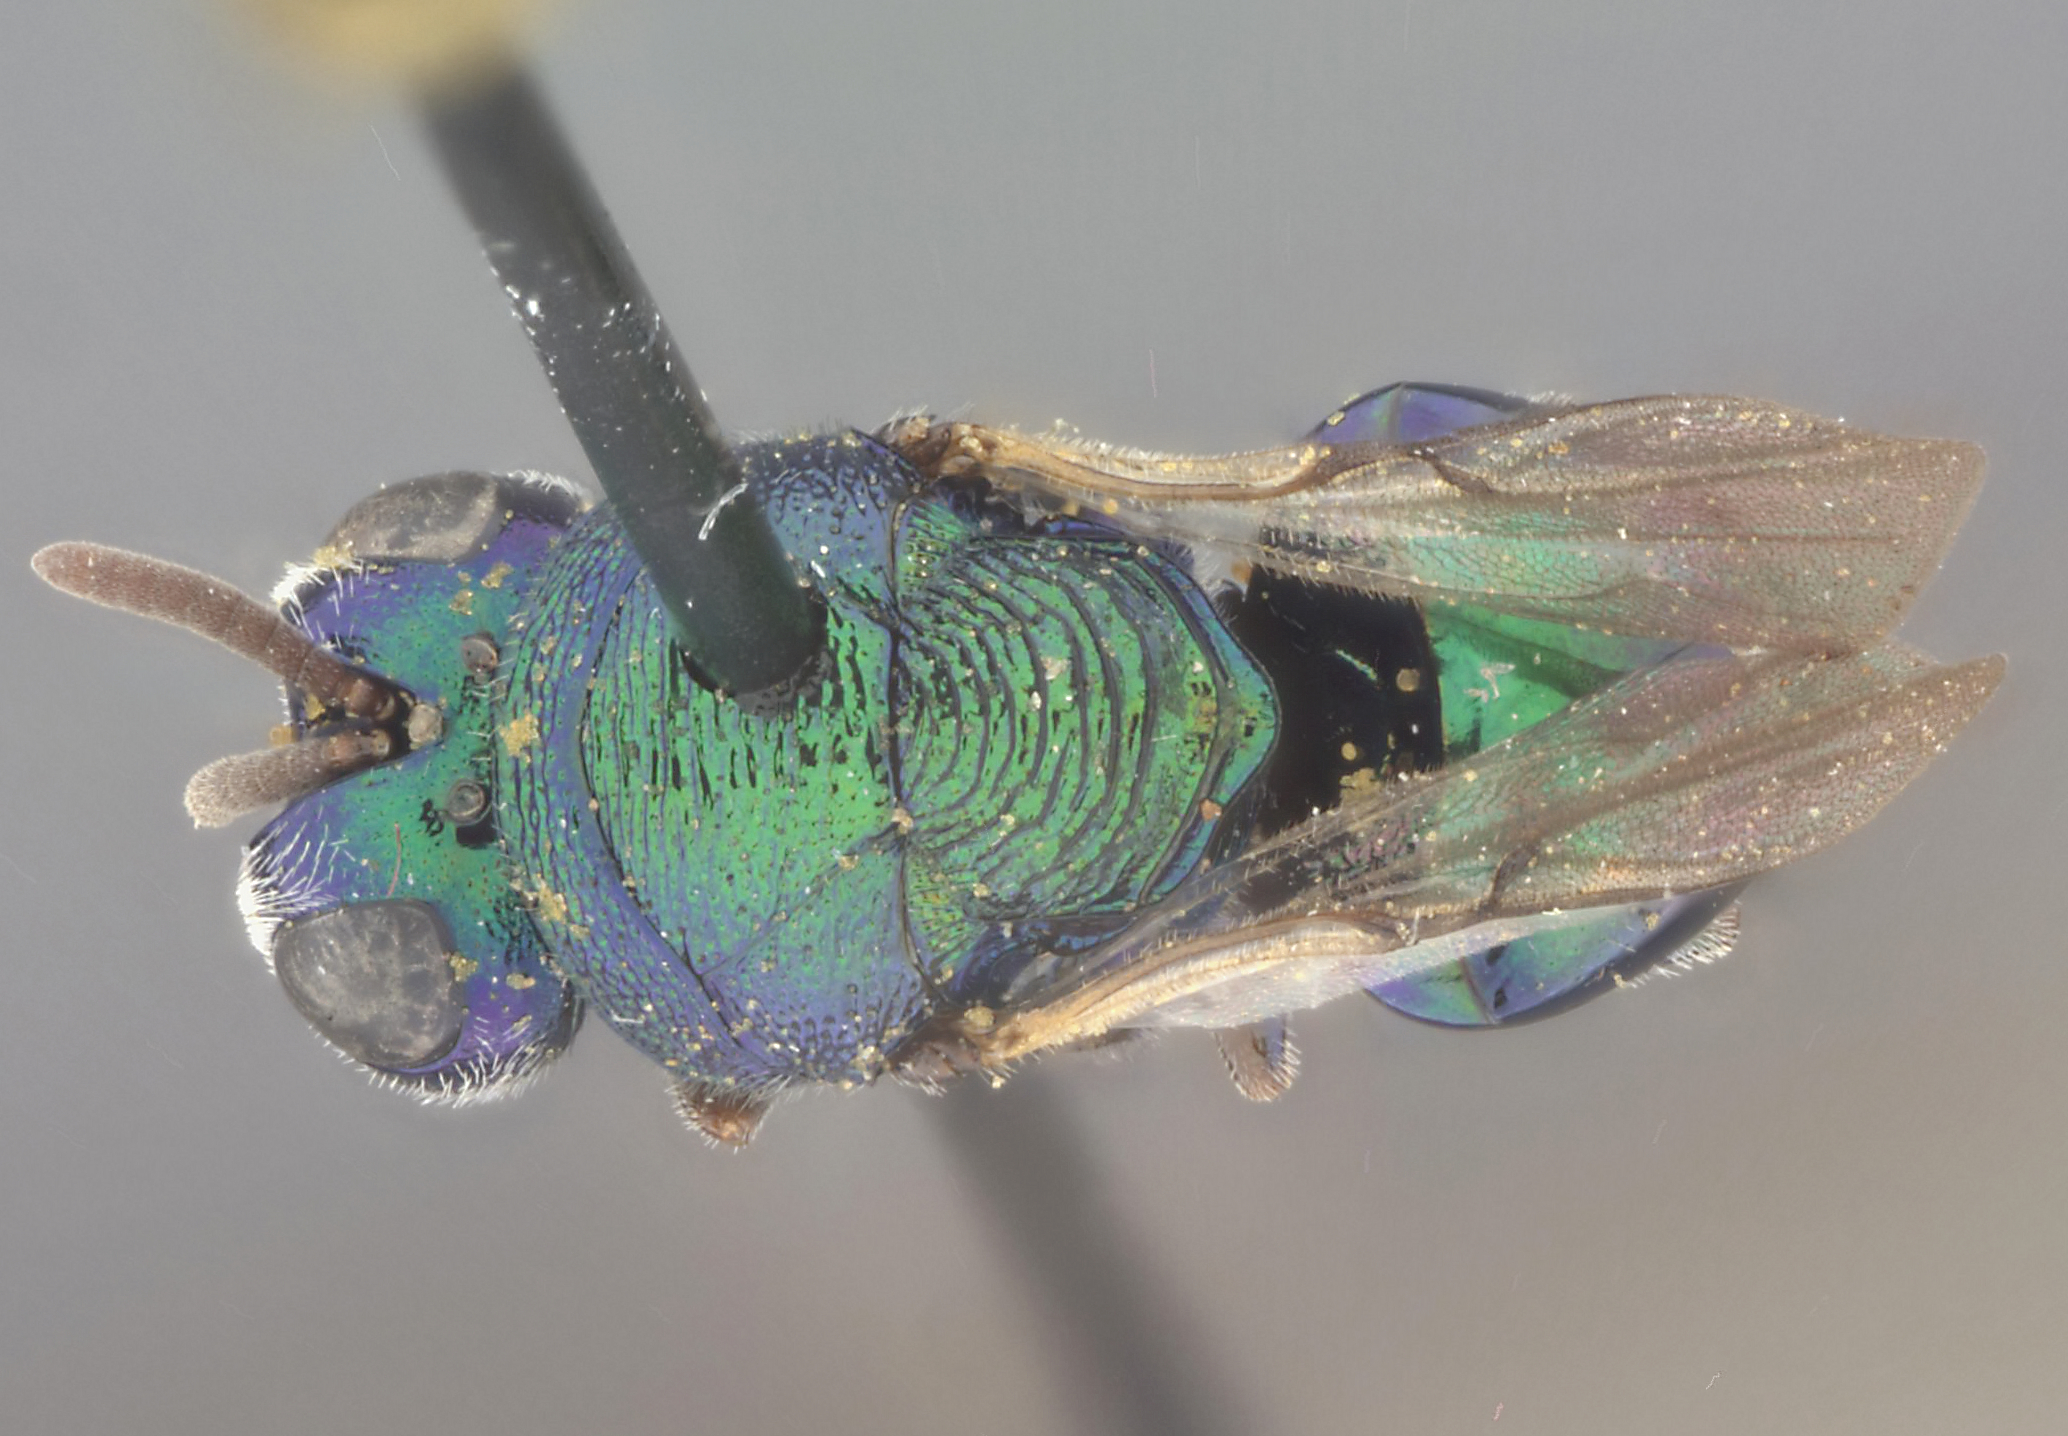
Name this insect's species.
Euperilampus krombeini
